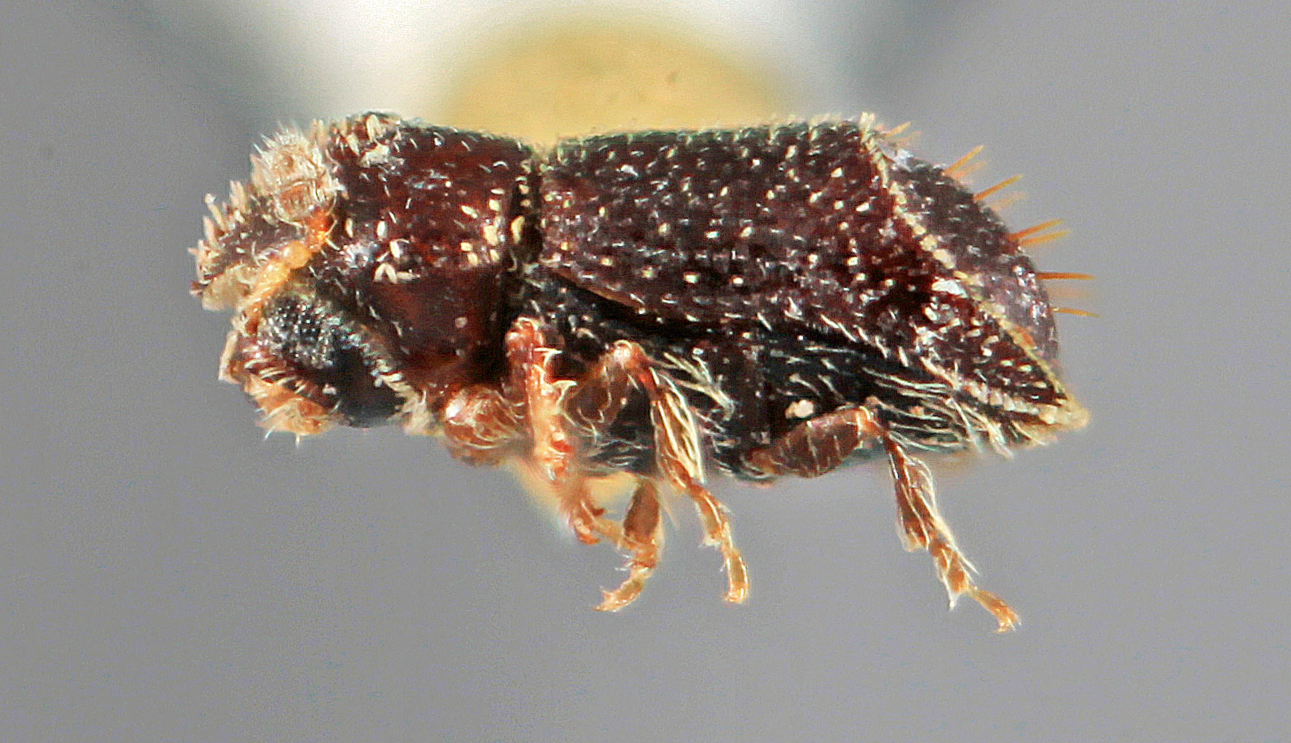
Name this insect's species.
Pseudothysanoes spinura
